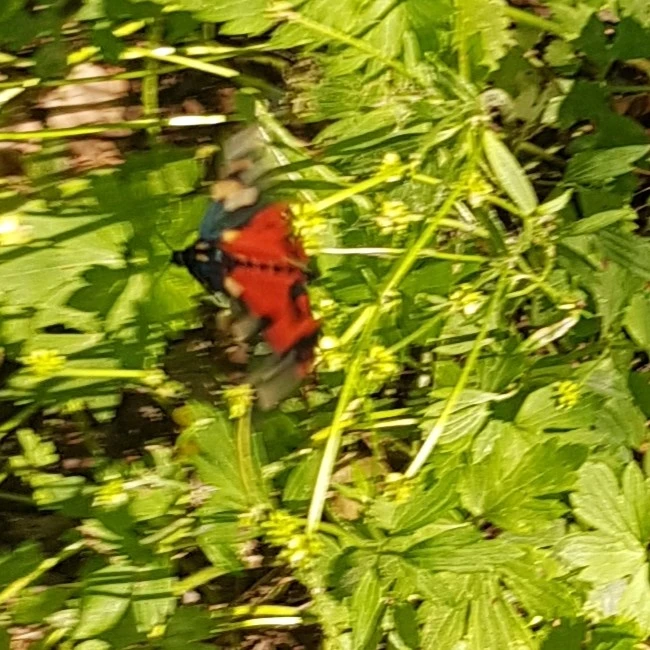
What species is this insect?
Callimorpha dominula
